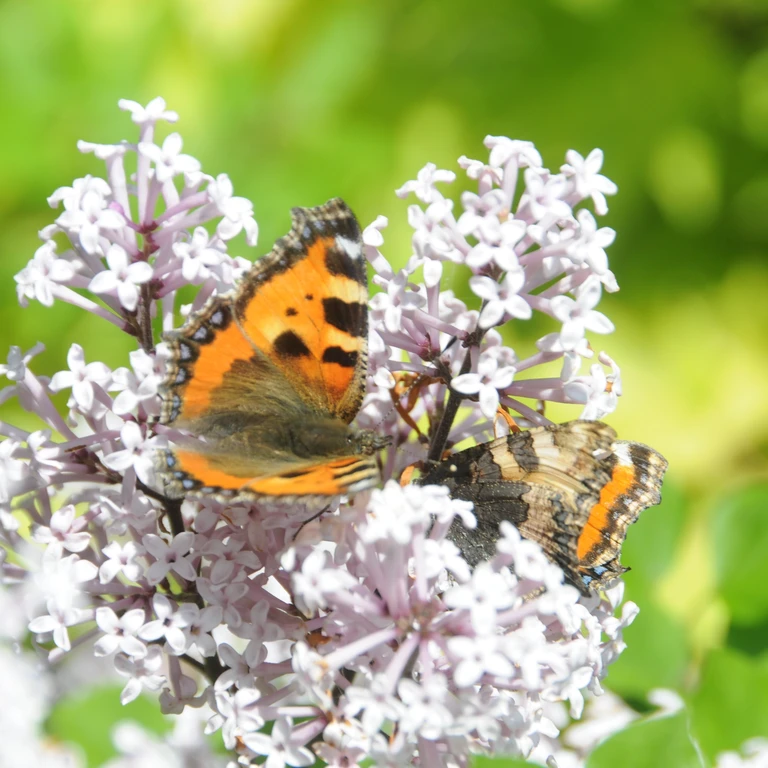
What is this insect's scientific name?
Aglais urticae
